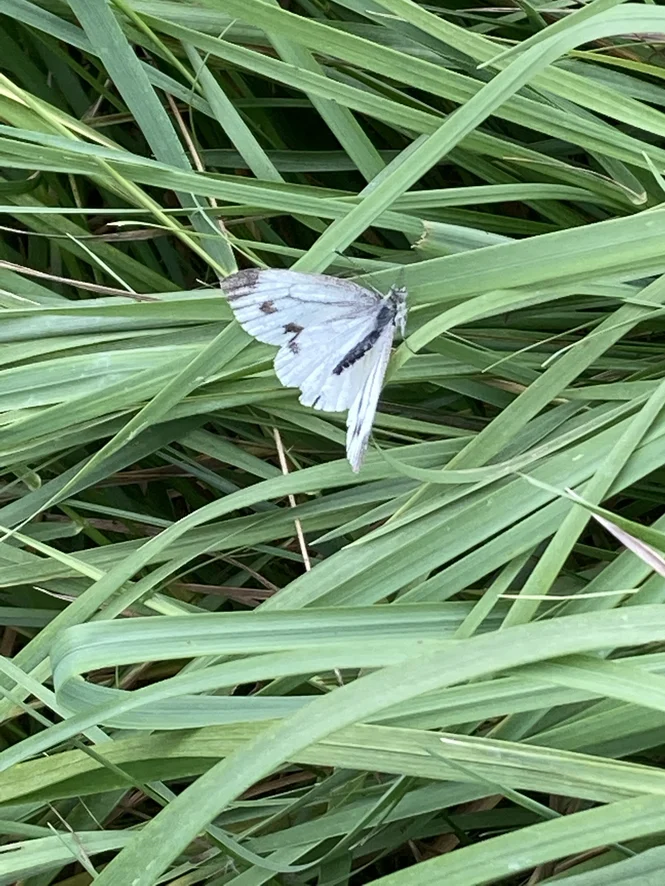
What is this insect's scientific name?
Pieris napi
